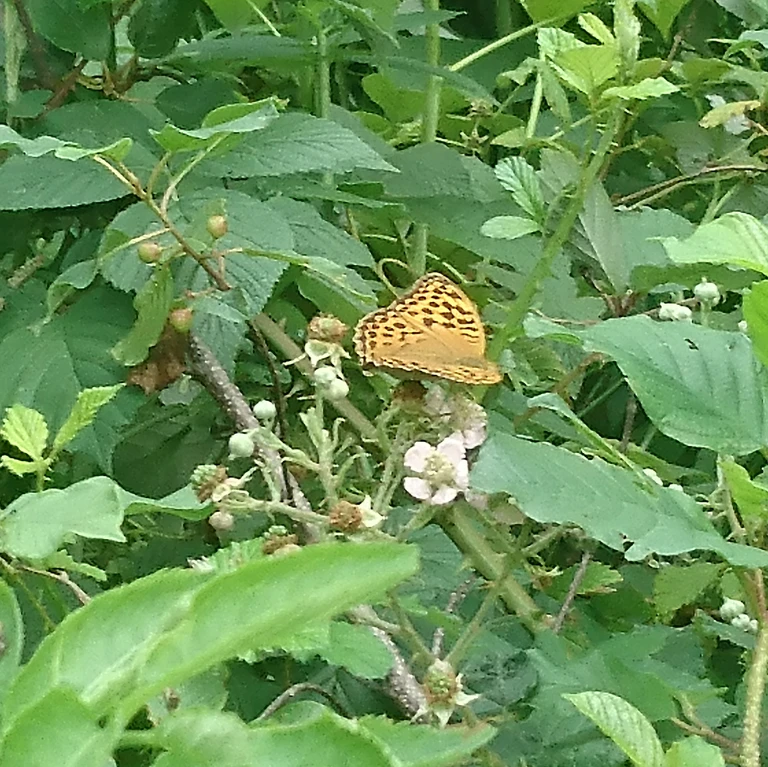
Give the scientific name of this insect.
Argynnis paphia
